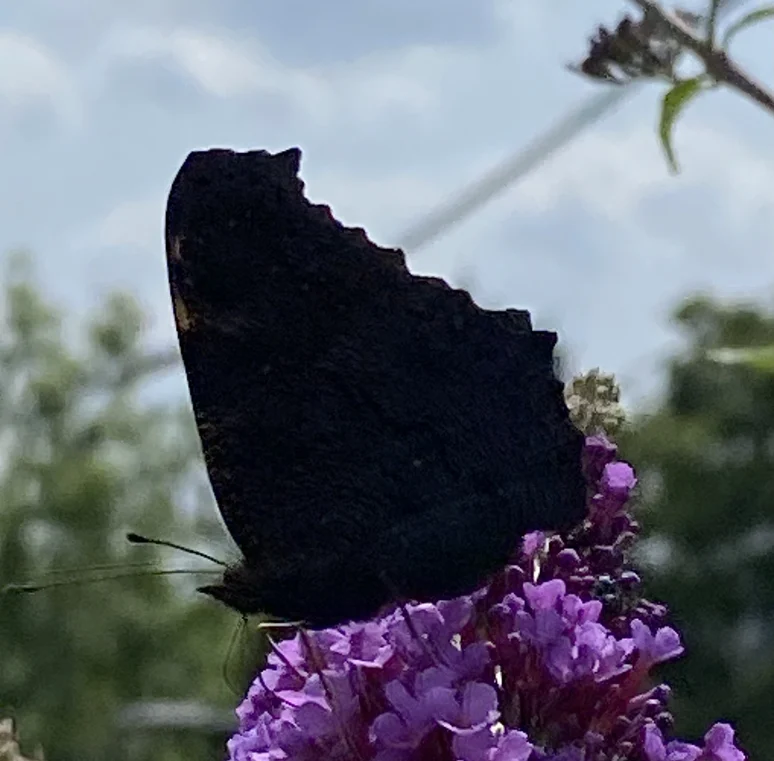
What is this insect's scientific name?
Aglais io
